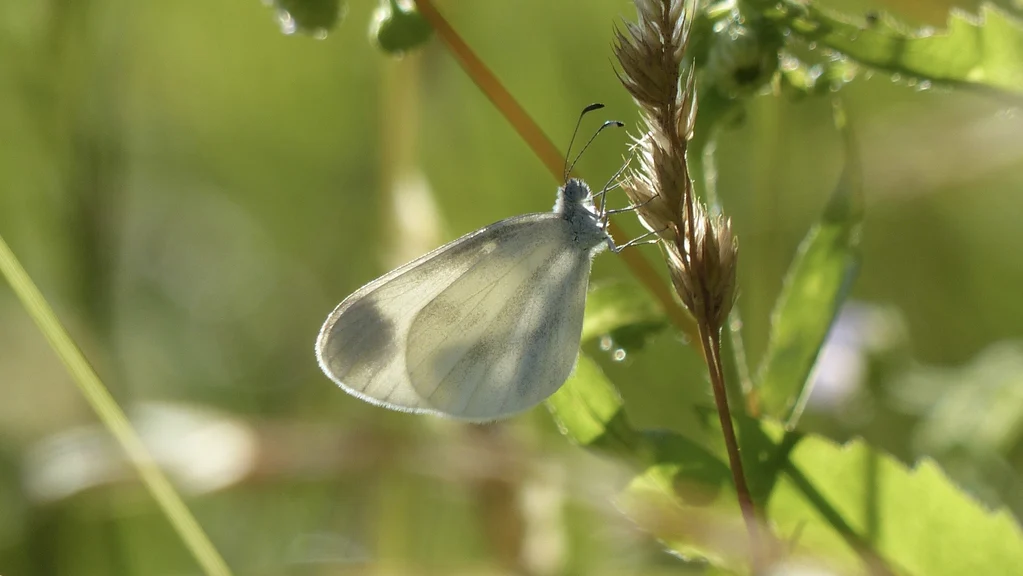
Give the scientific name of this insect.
Leptidea sinapis/juvernica
